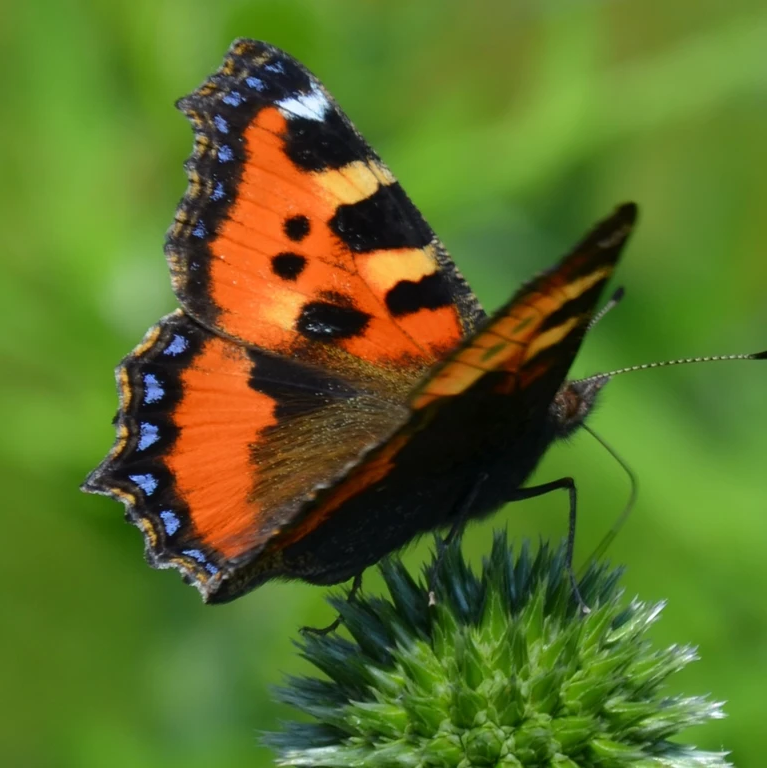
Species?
Aglais urticae
